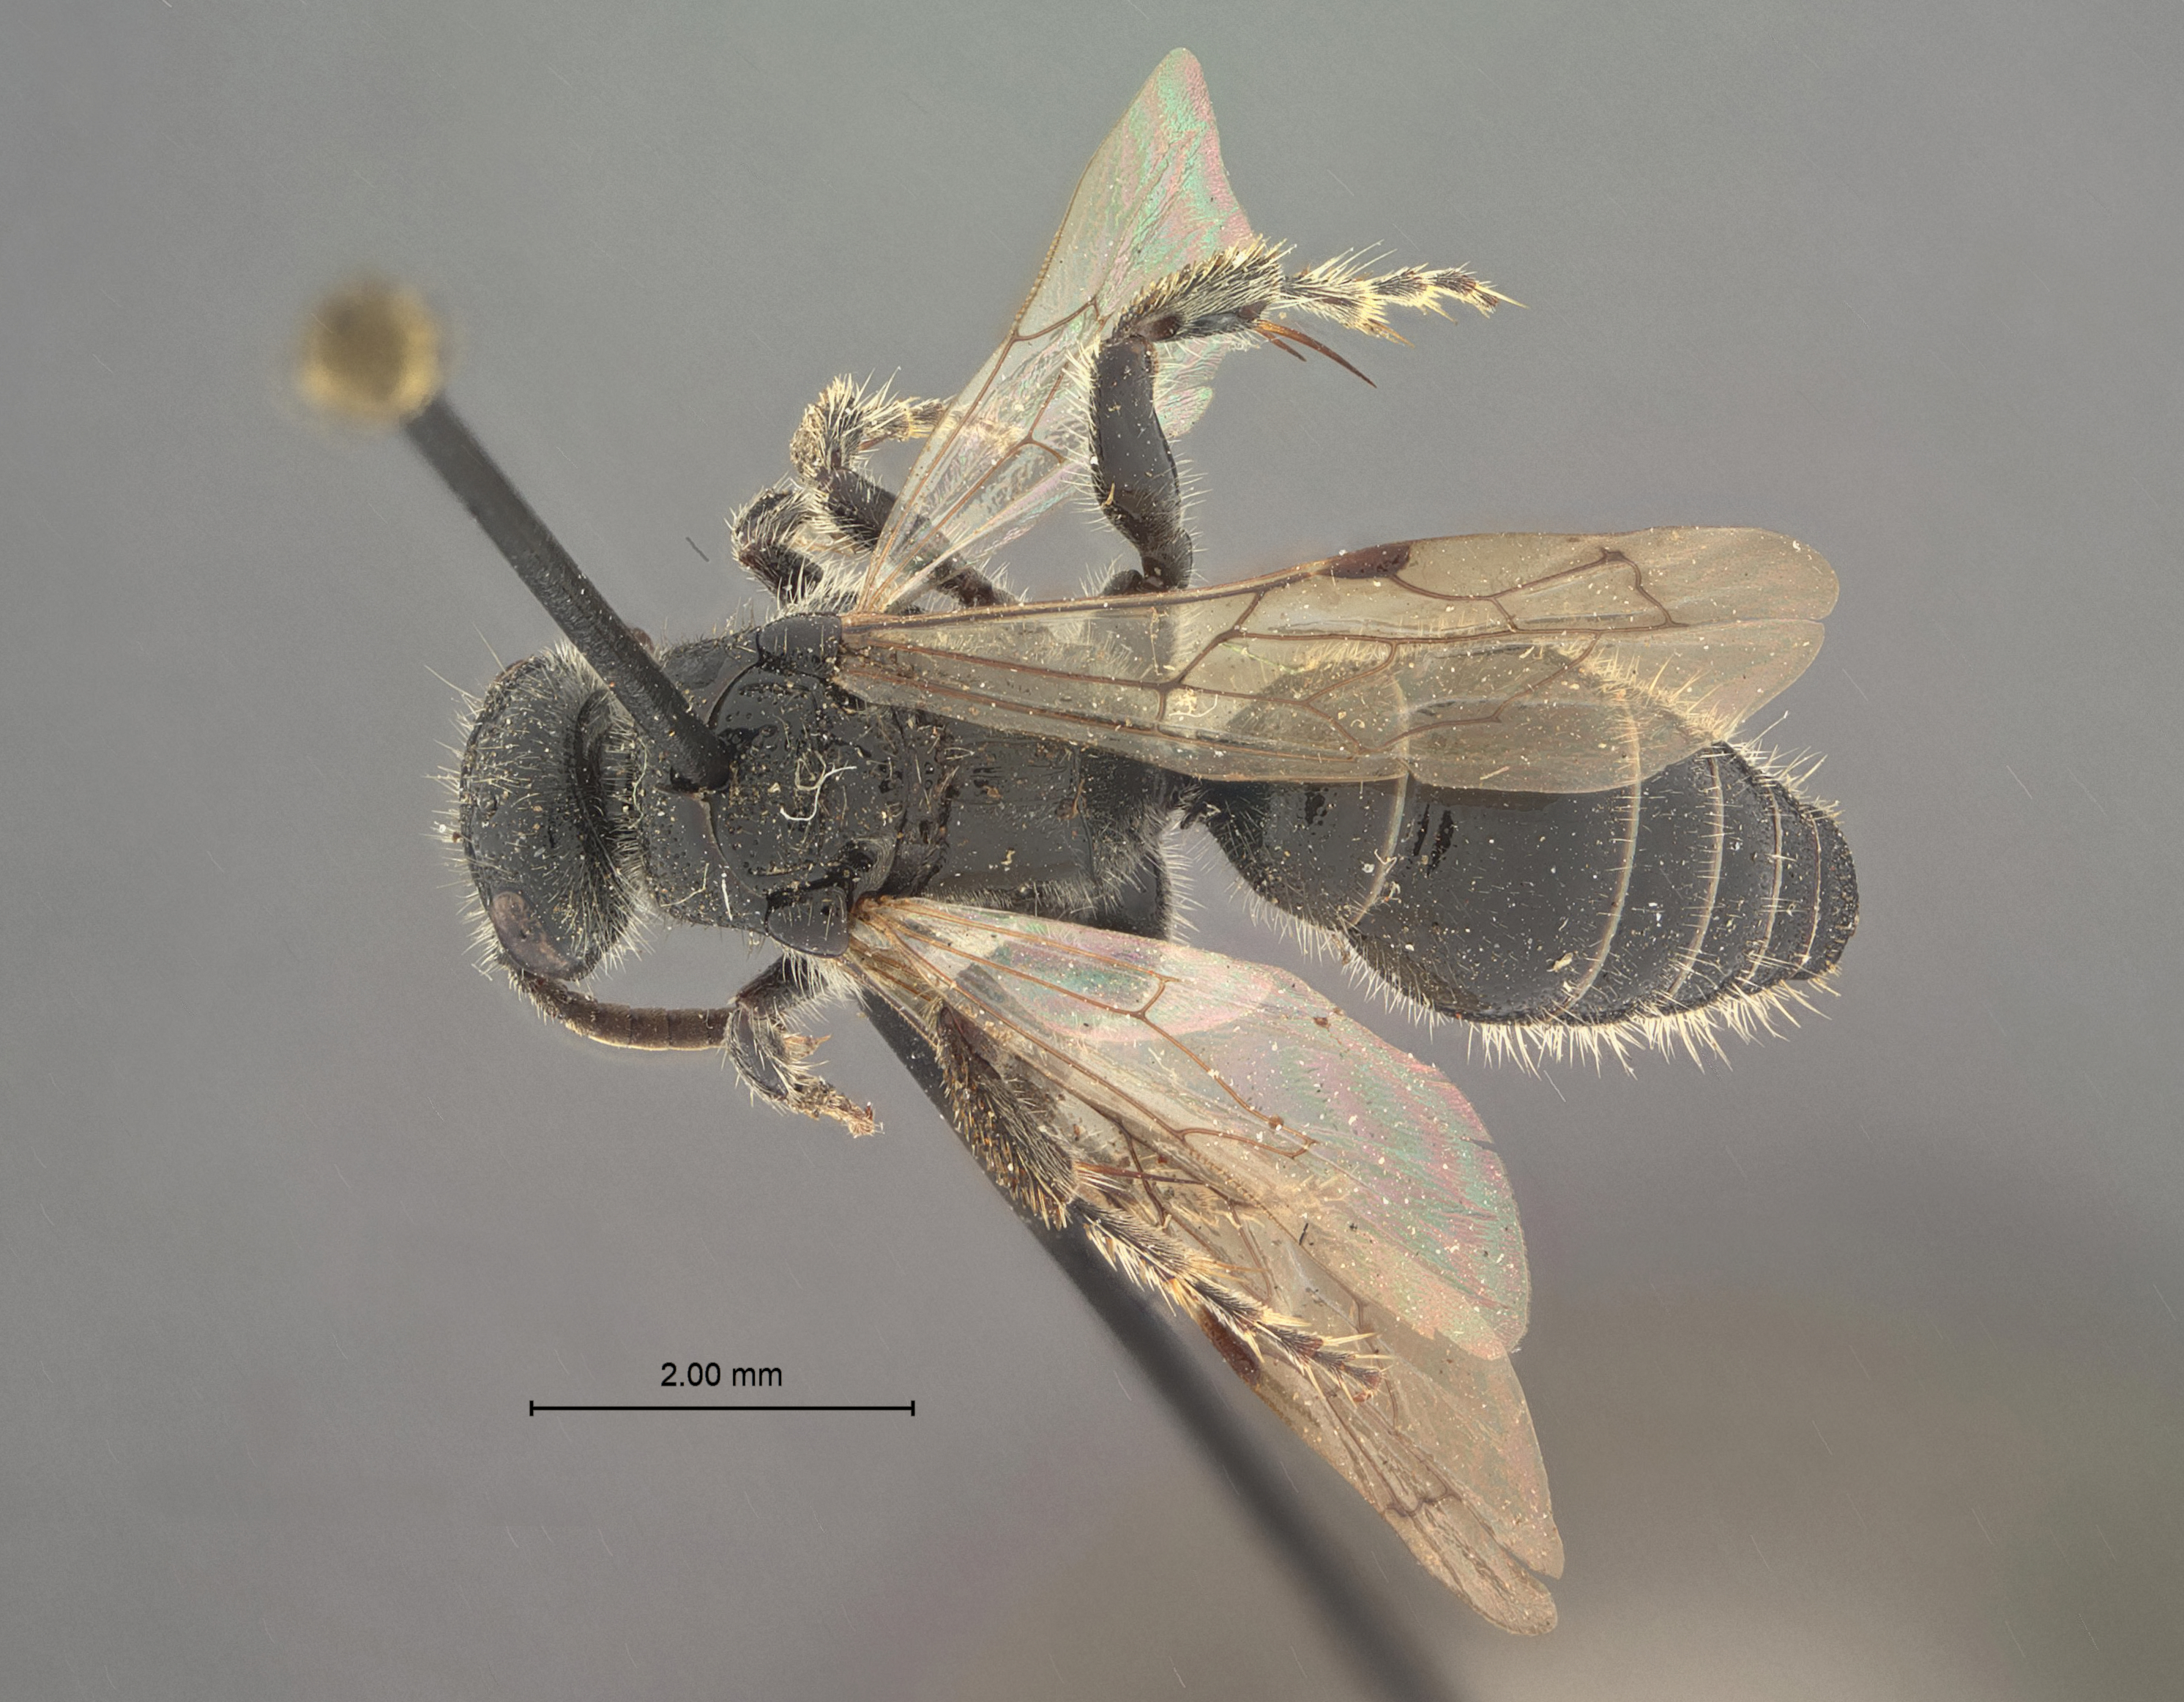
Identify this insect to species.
Tiphia atlantis
